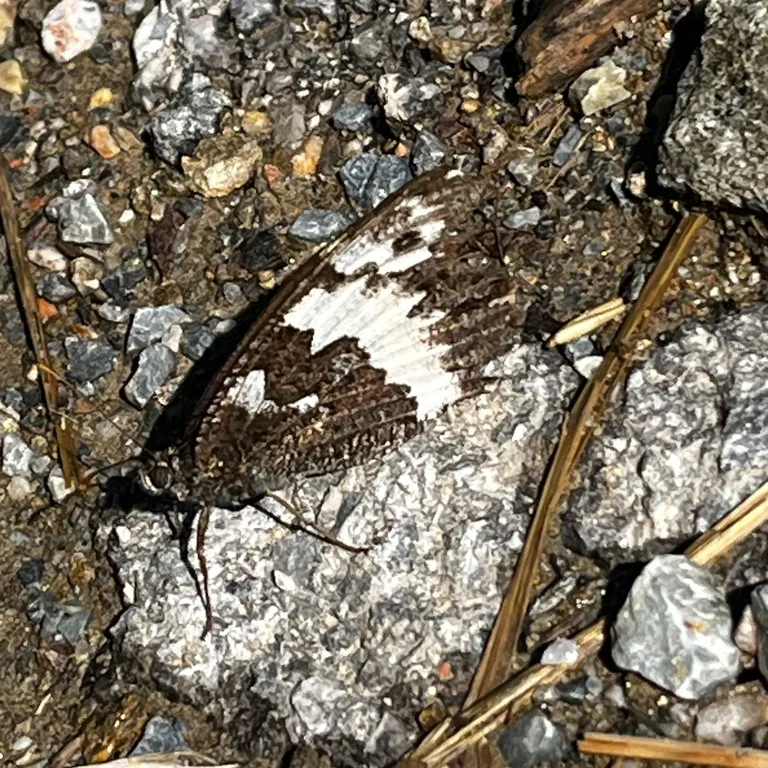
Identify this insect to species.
Brintesia circe
